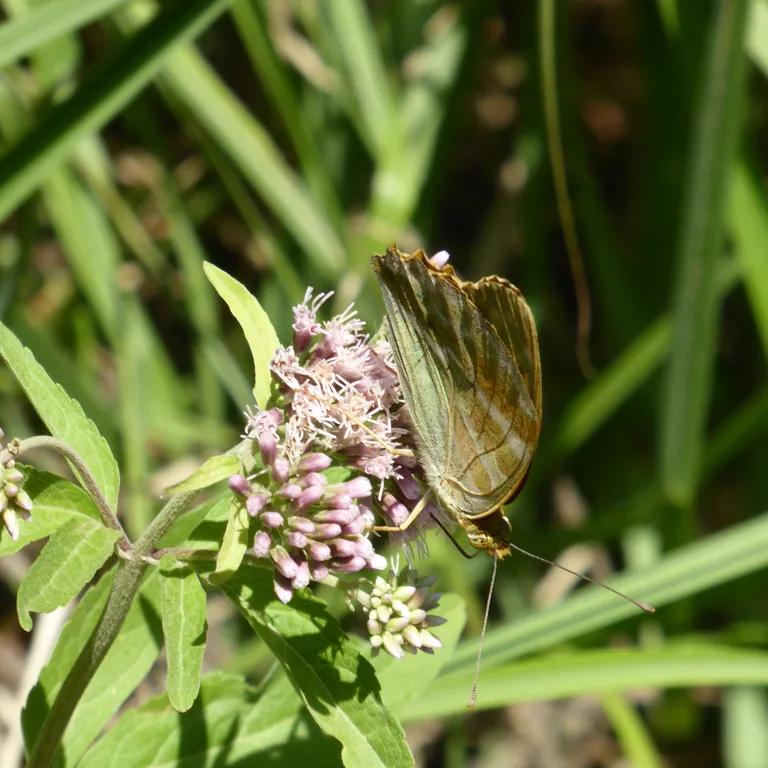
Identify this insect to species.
Argynnis paphia
